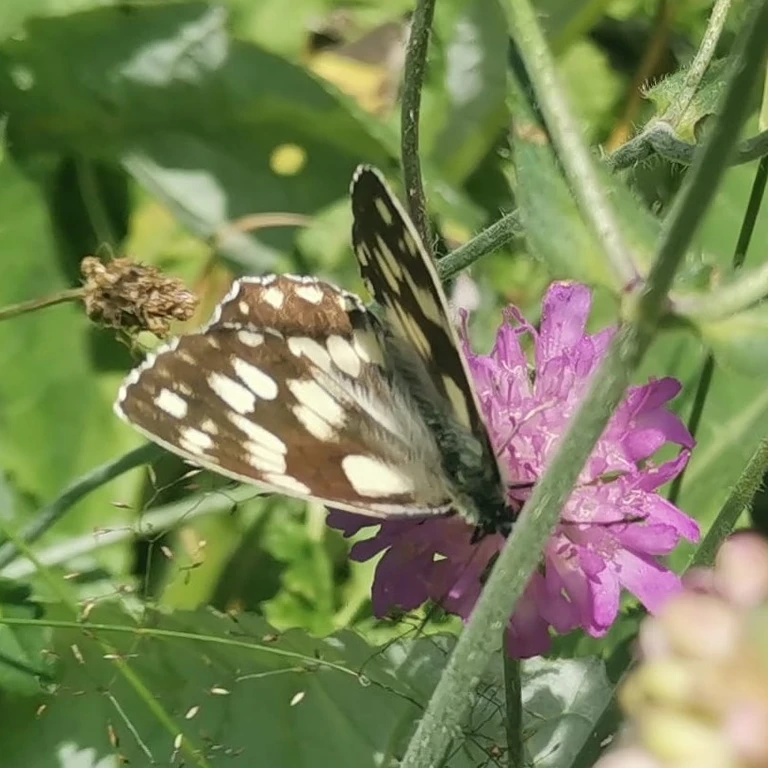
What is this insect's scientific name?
Melanargia galathea
